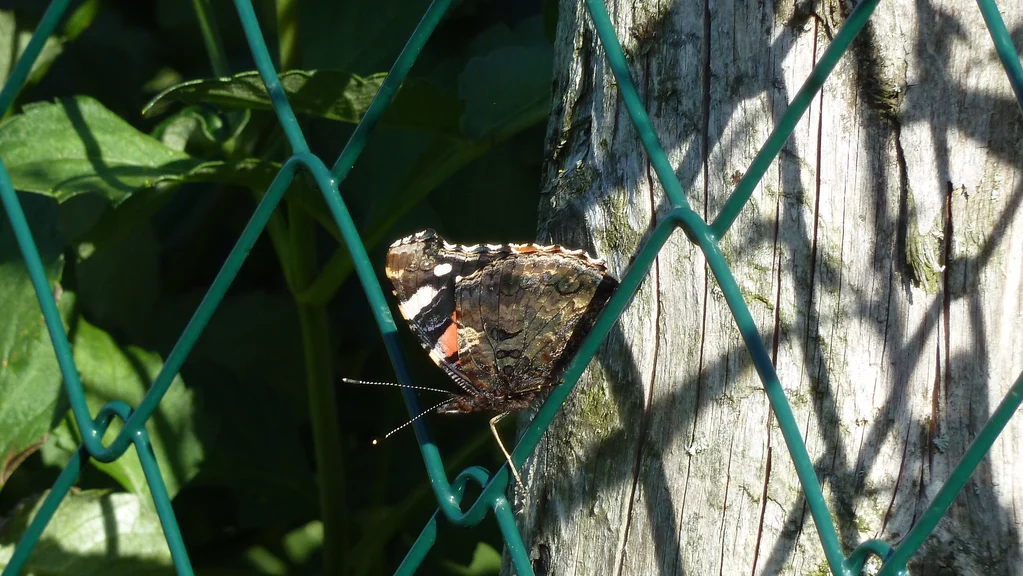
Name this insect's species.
Vanessa atalanta
